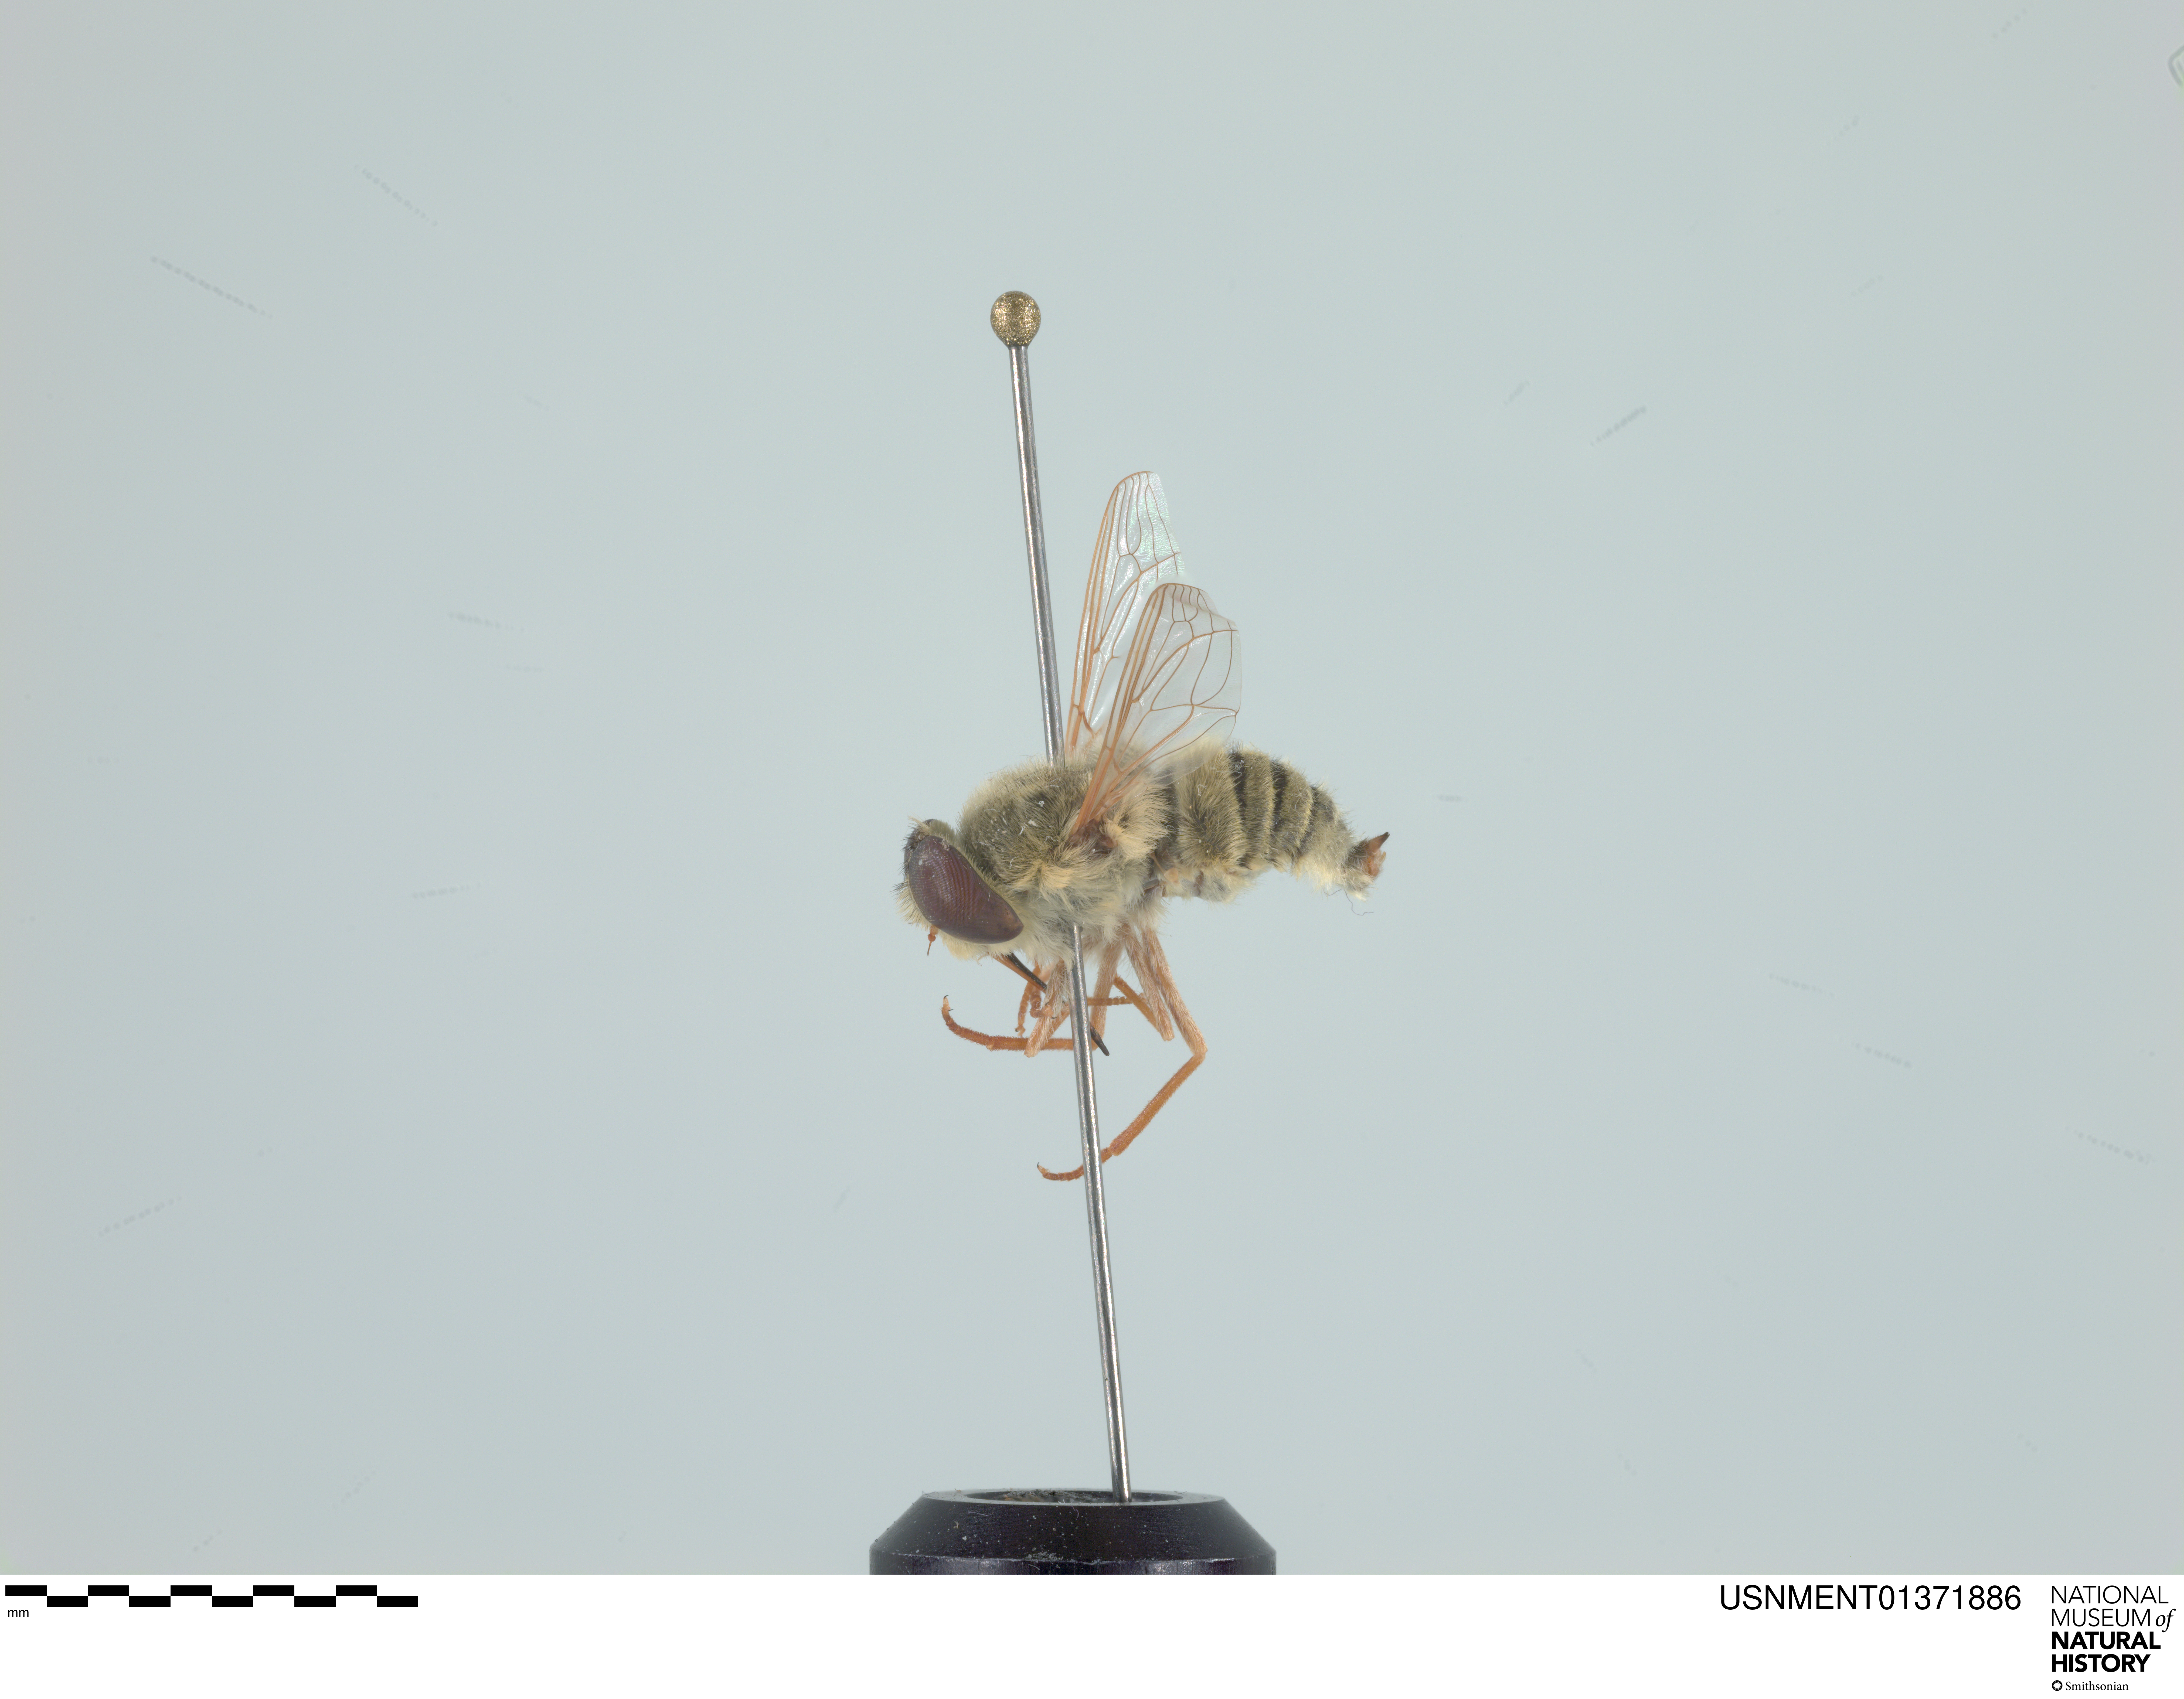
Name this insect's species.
Neorhynchocephalus sackenii
